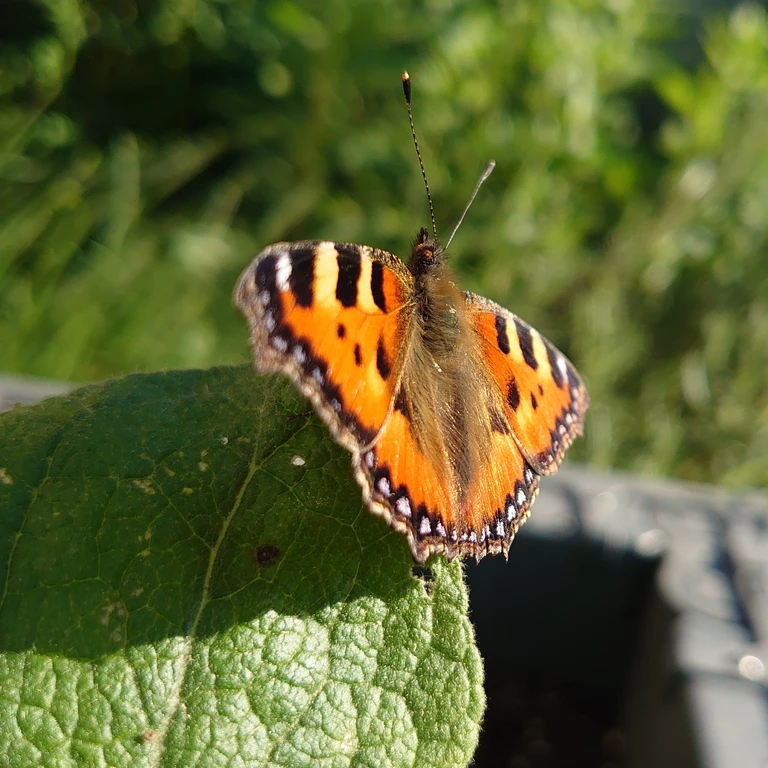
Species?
Aglais urticae
